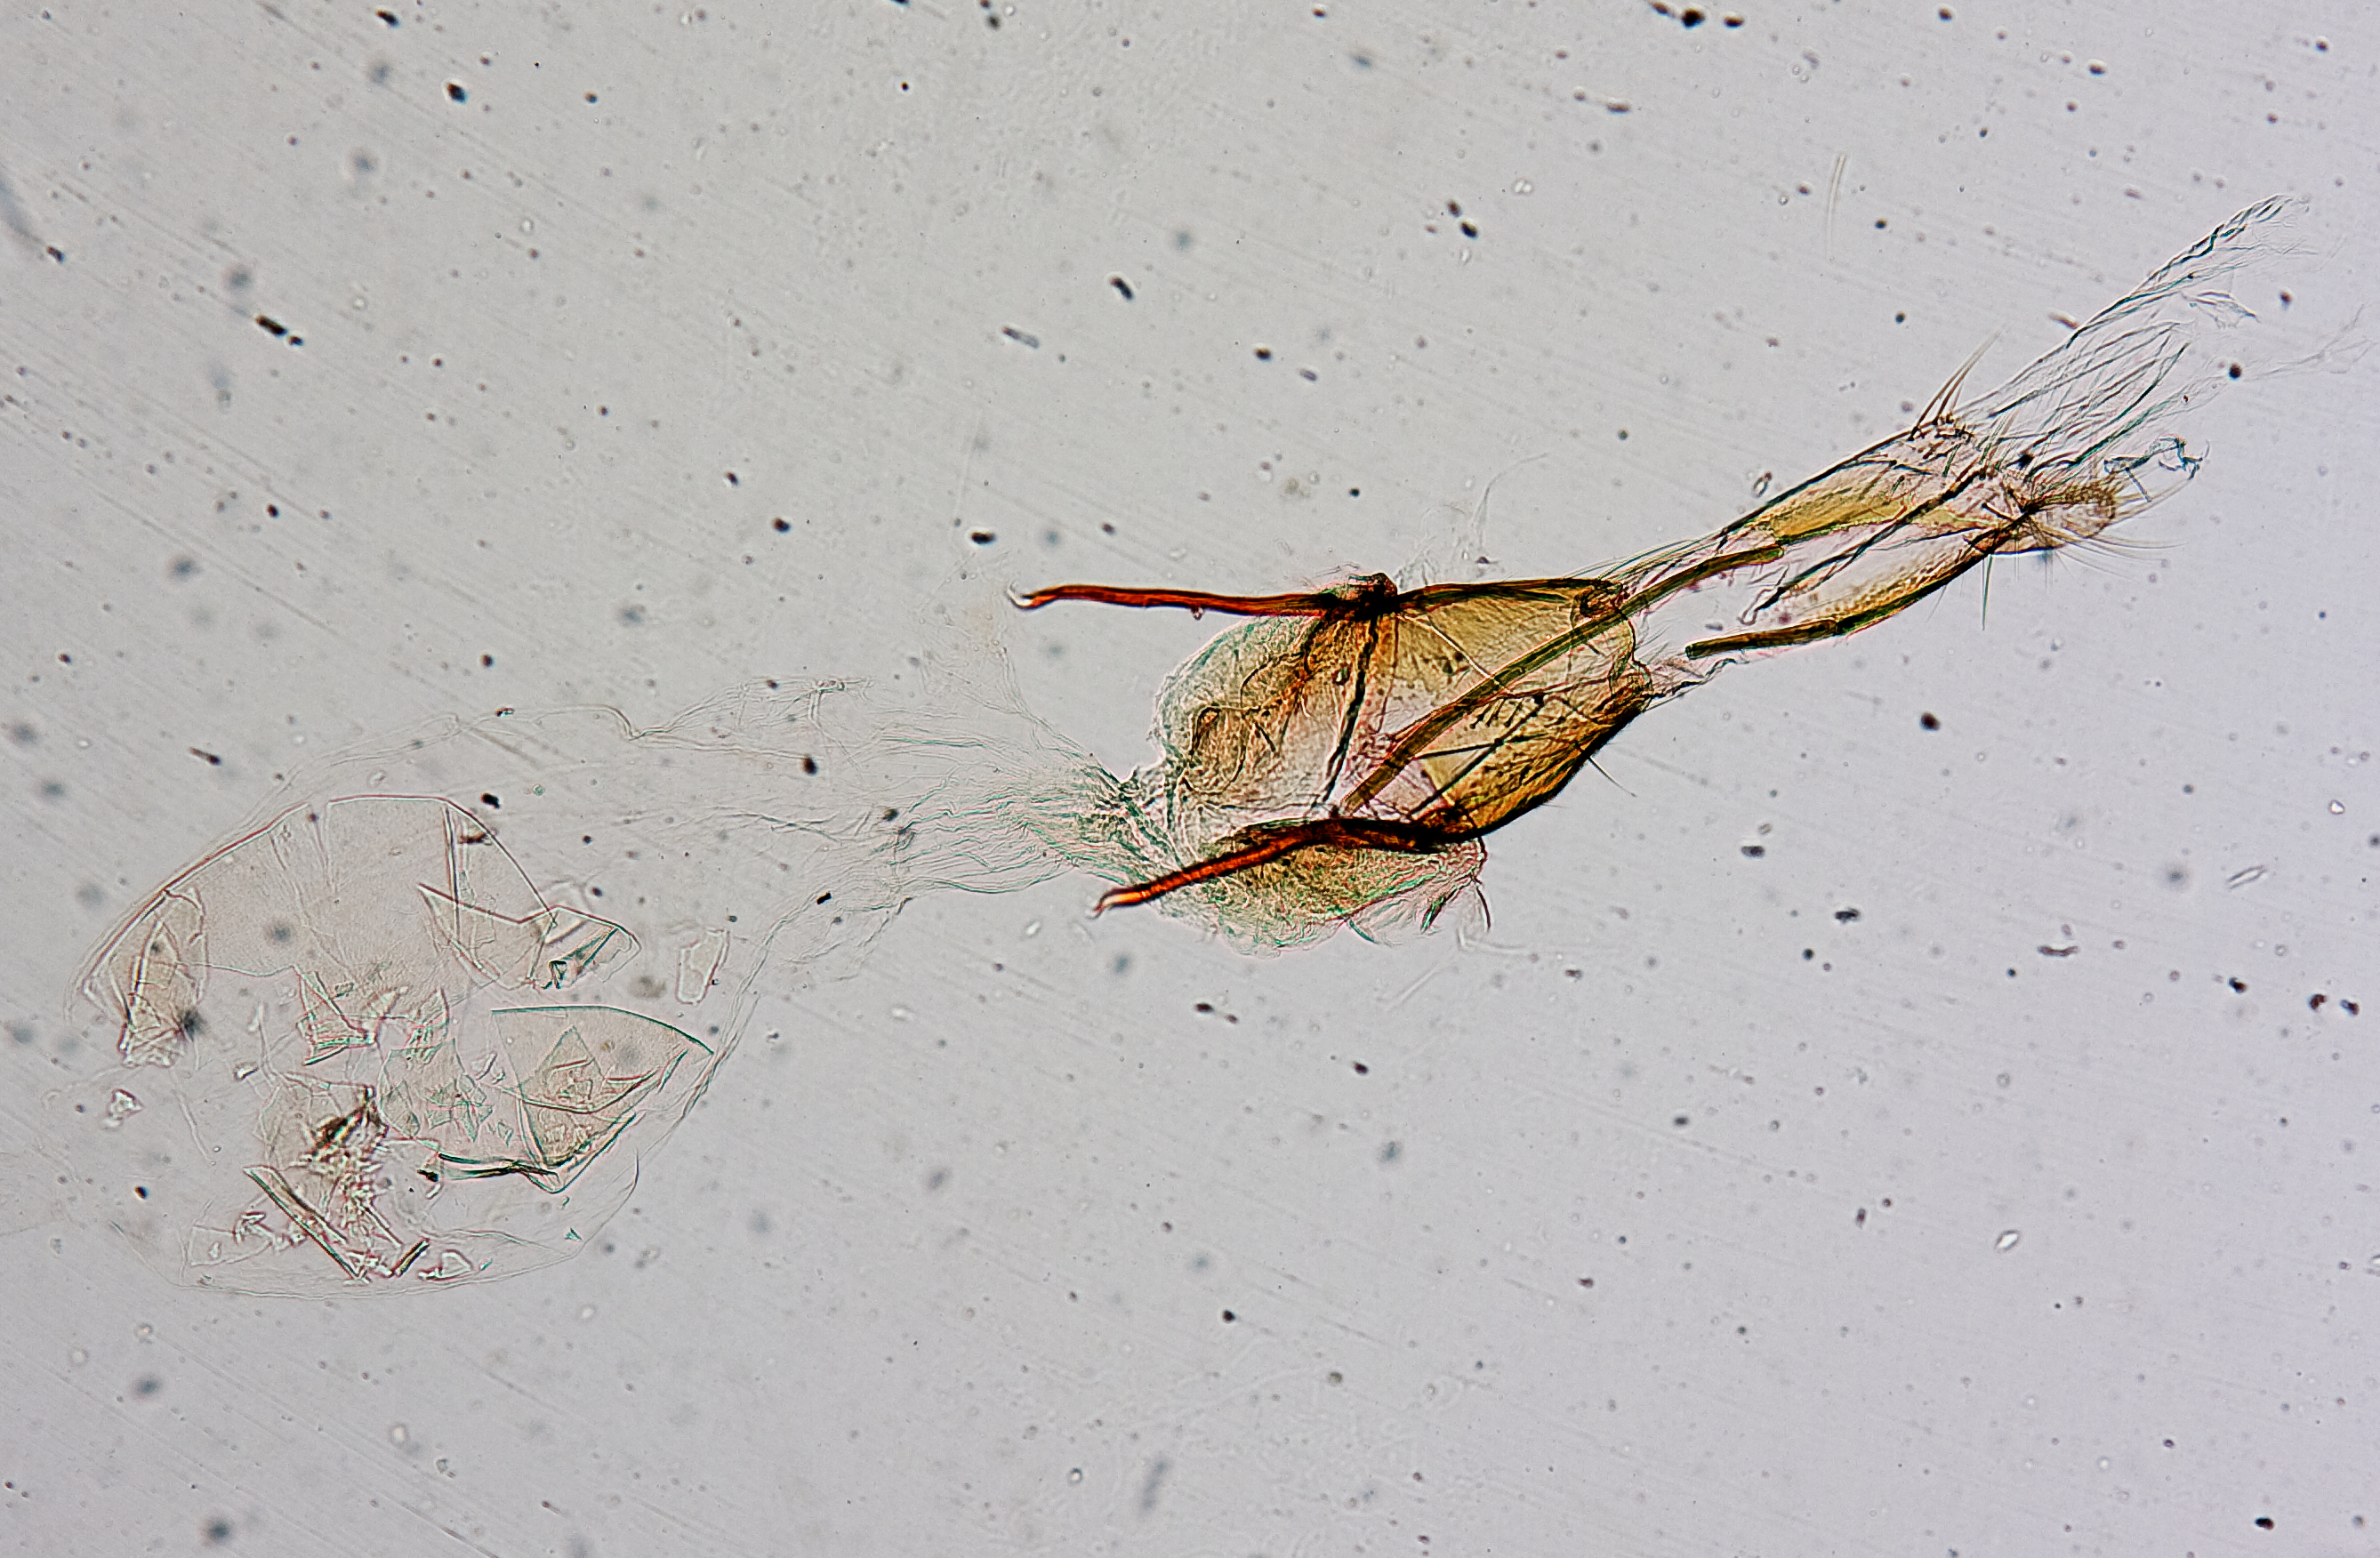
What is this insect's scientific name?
Anerastia opacella
